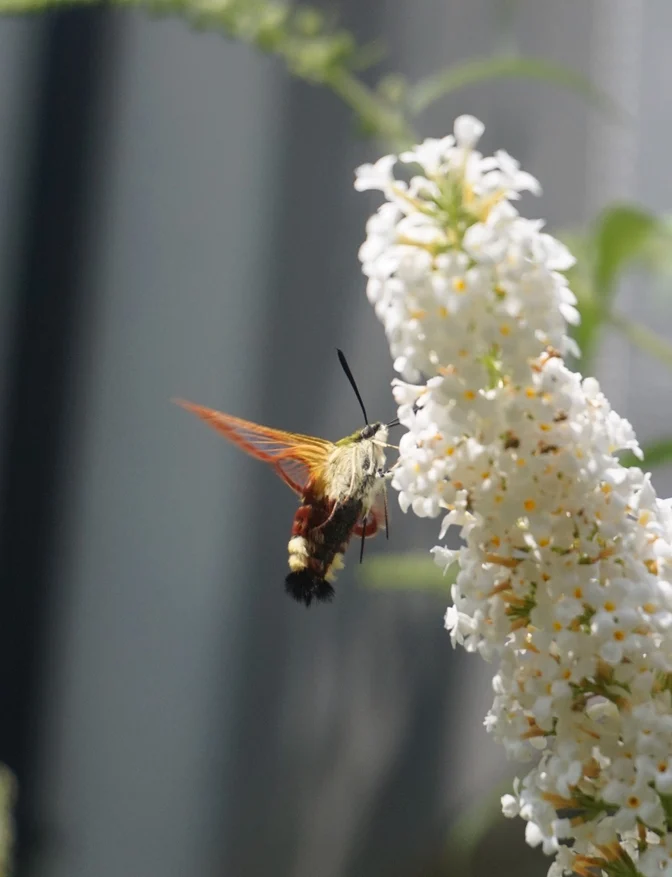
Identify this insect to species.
Hemaris fuciformis
